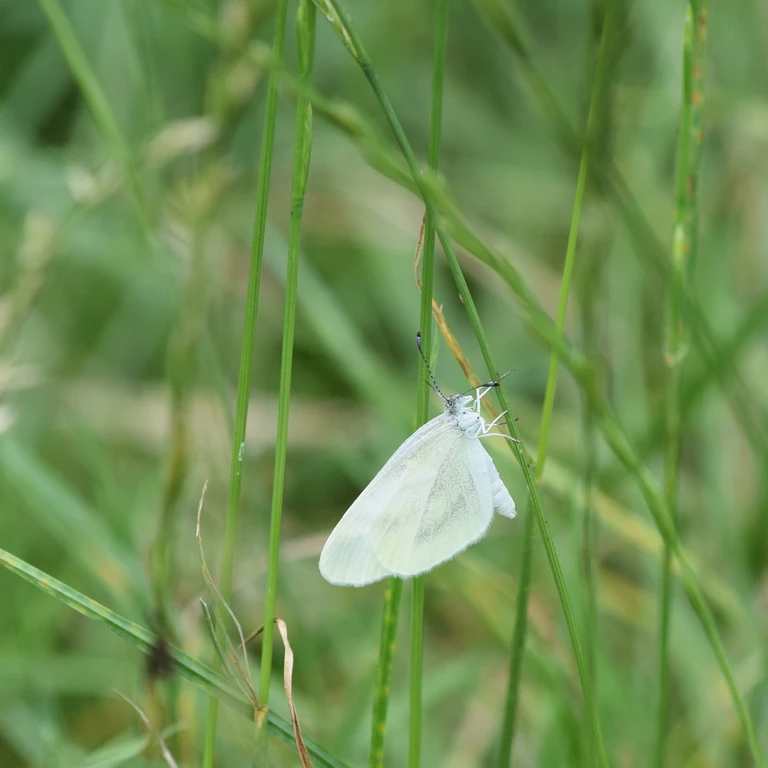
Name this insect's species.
Leptidea sinapis/juvernica
